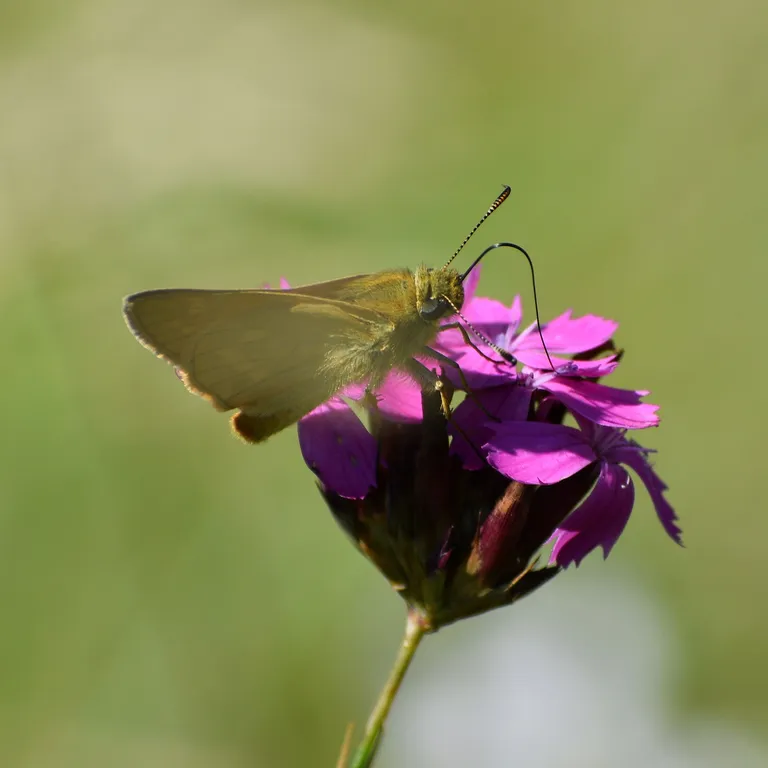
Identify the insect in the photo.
Ochlodes sylvanus (also Ochlodes venata)
